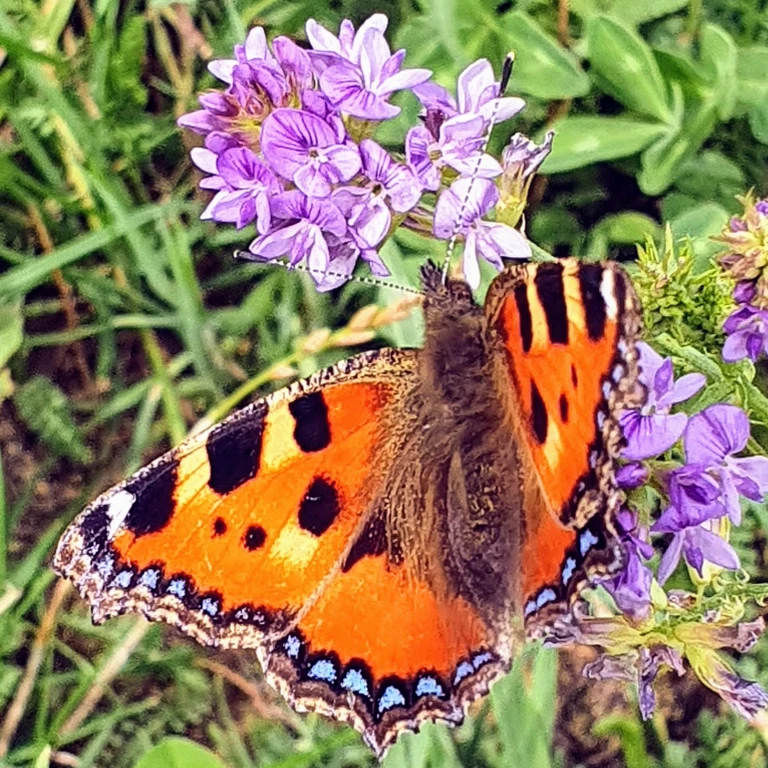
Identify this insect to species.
Aglais urticae
